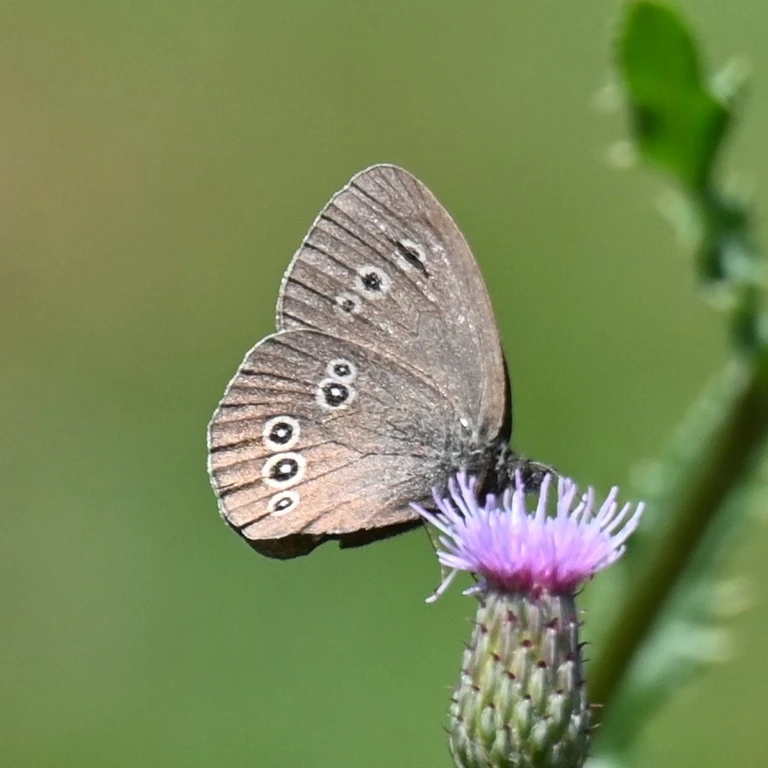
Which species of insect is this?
Aphantopus hyperantus
